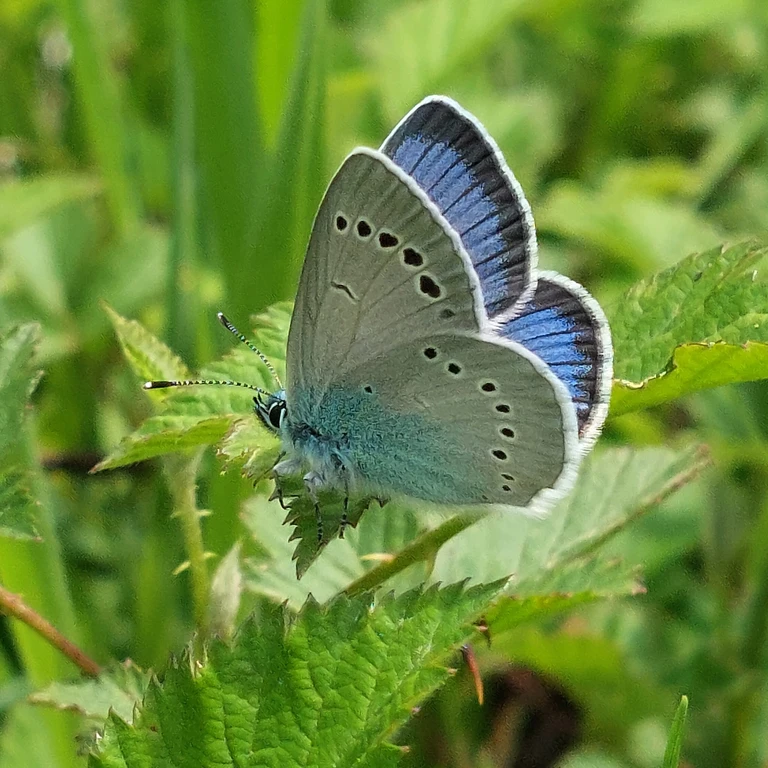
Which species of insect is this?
Glaucopsyche alexis
